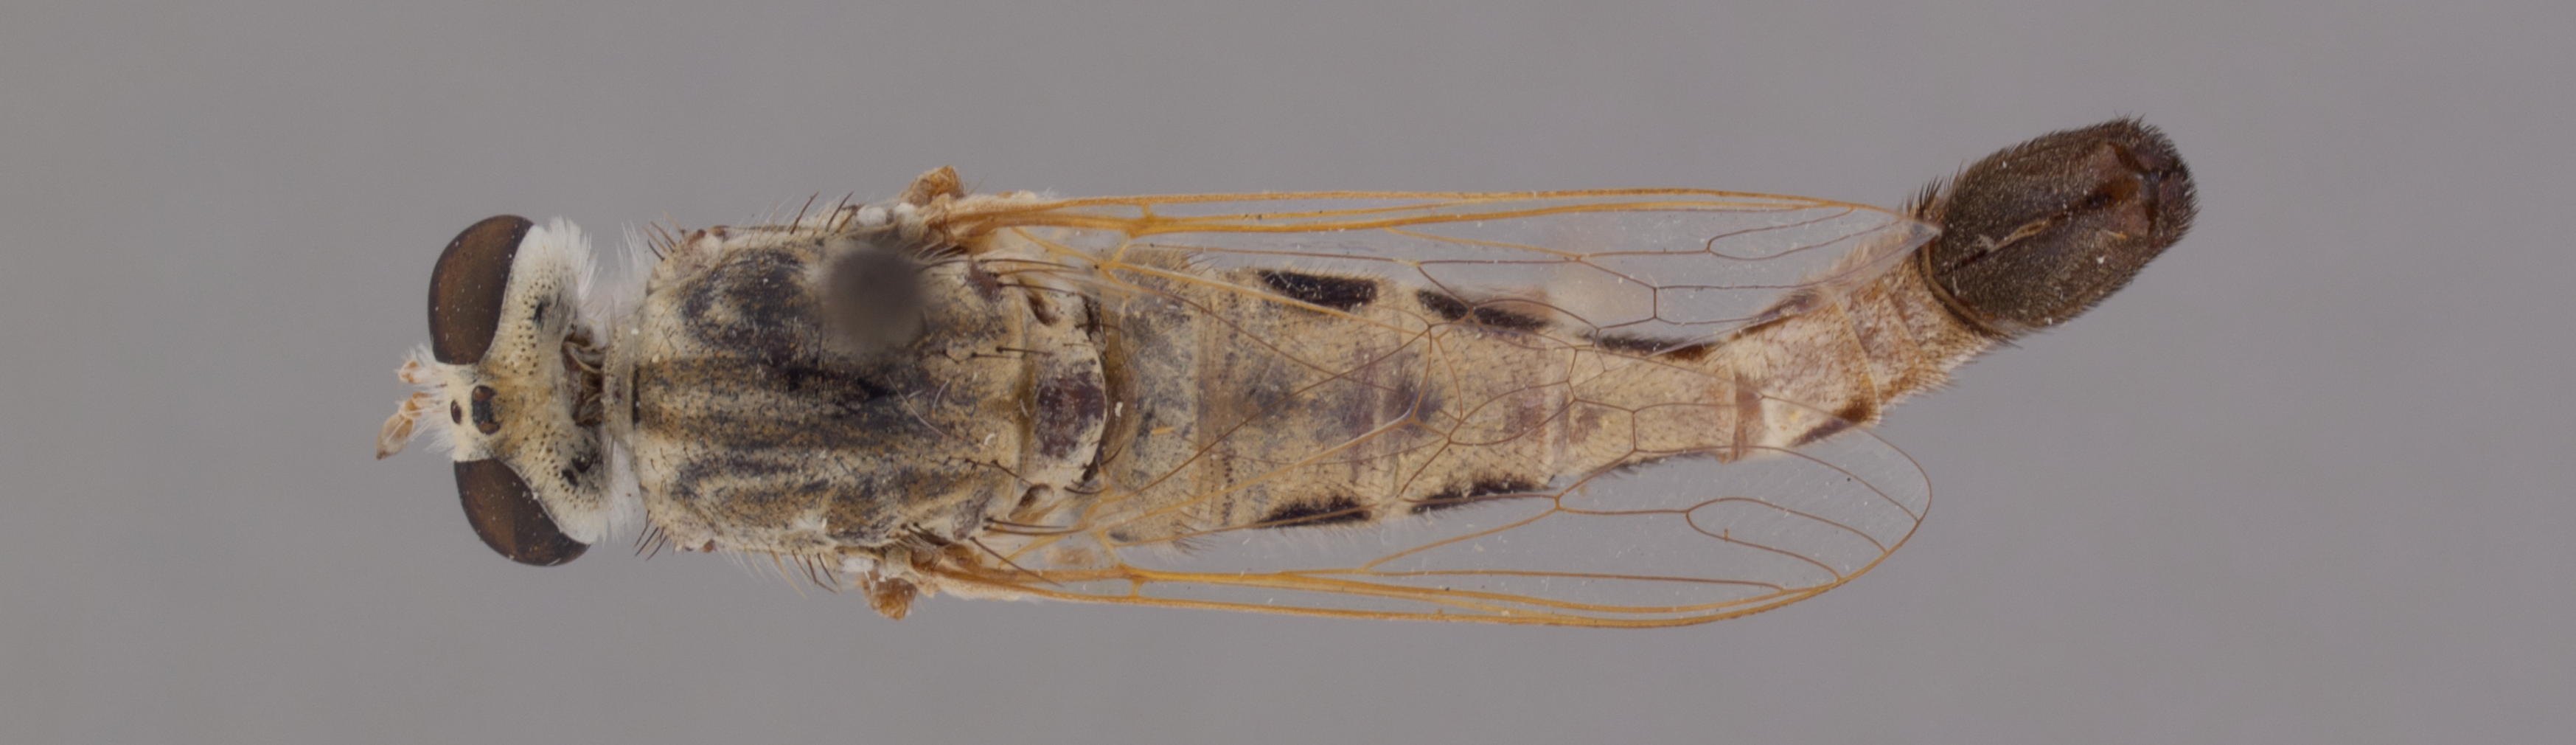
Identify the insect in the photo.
Apiocera melanura
